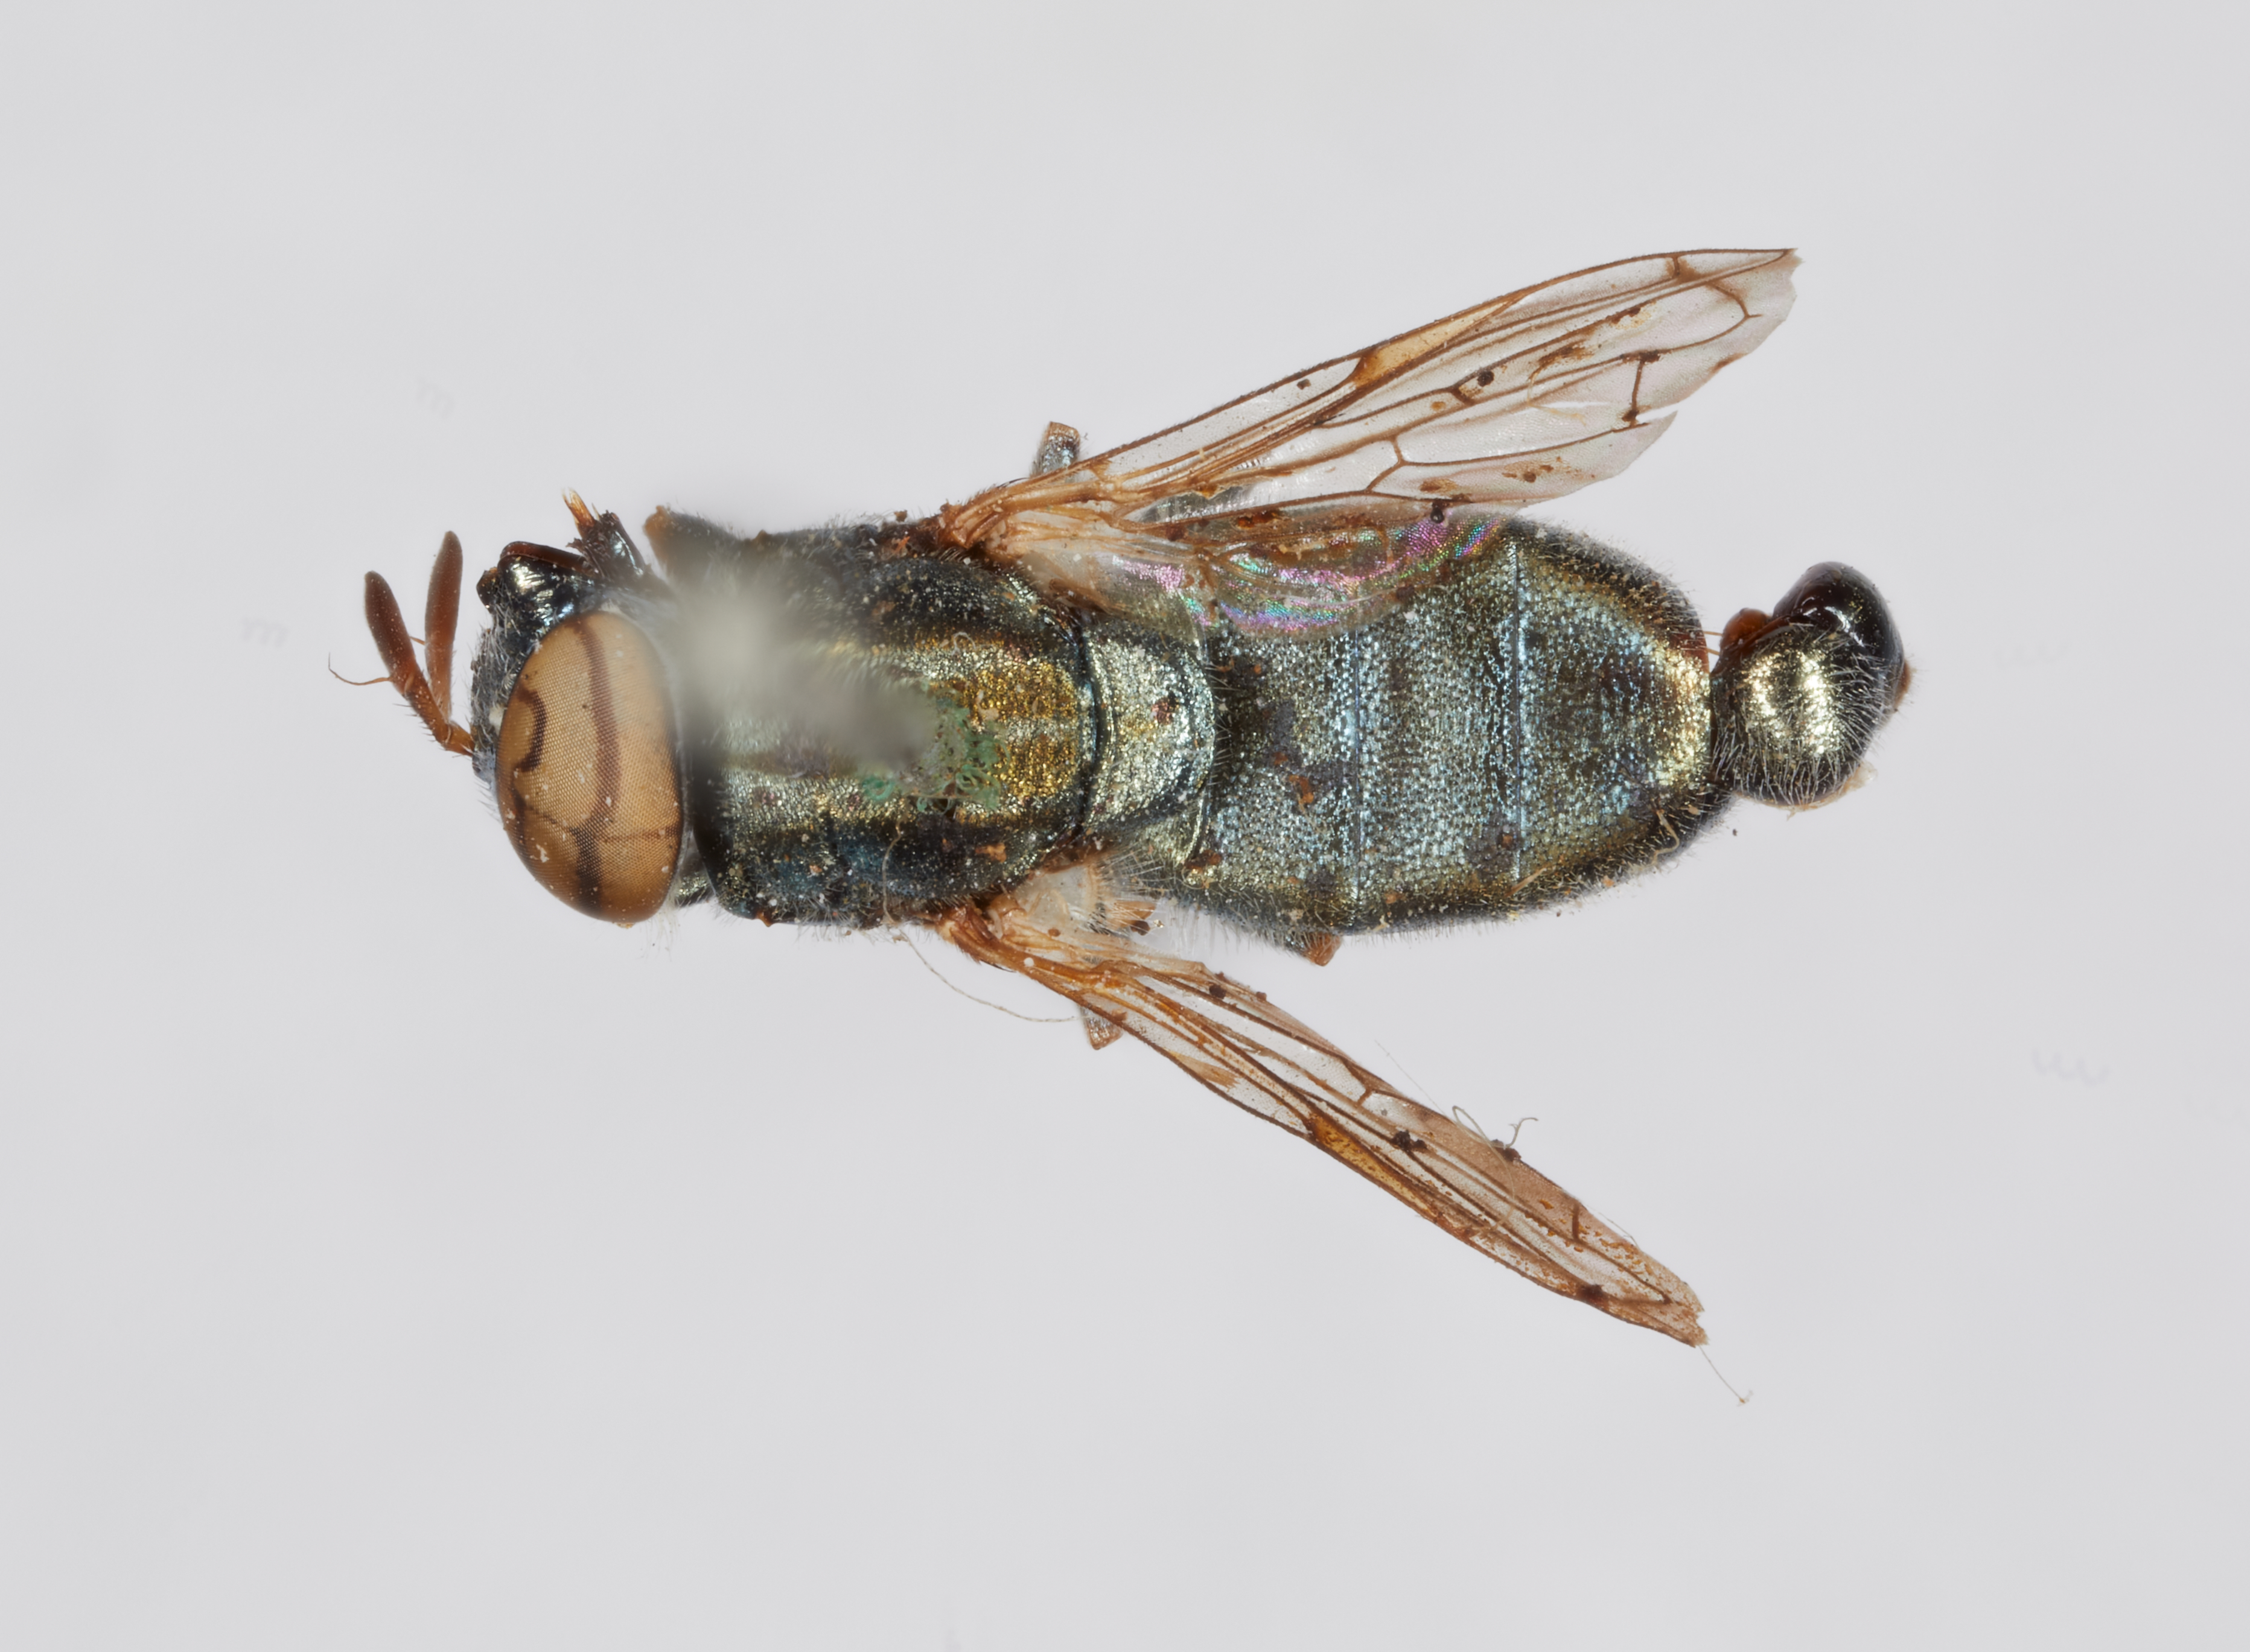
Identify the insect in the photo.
Chrysogaster bellulus
